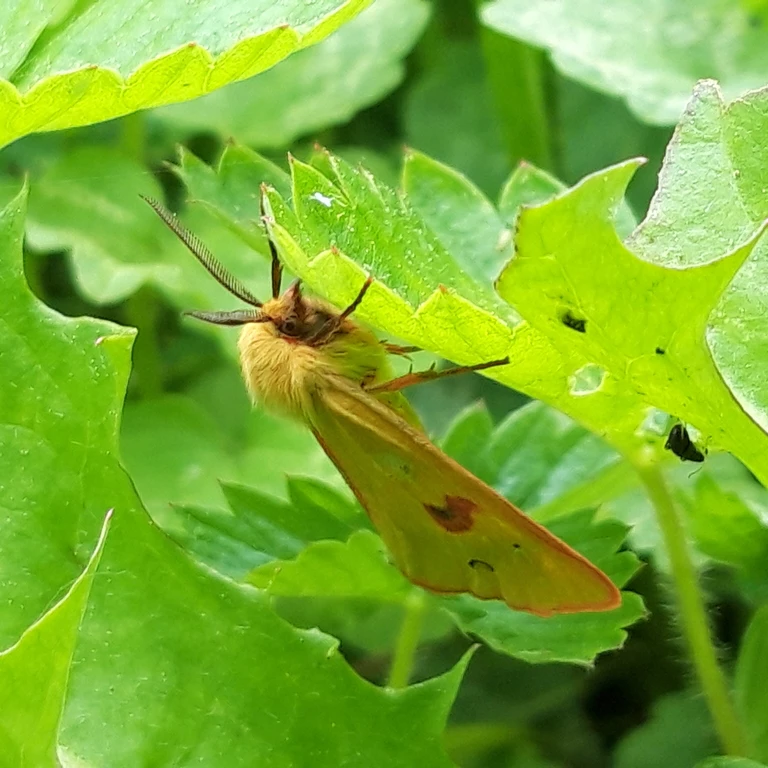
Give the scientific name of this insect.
Diacrisia sannio
